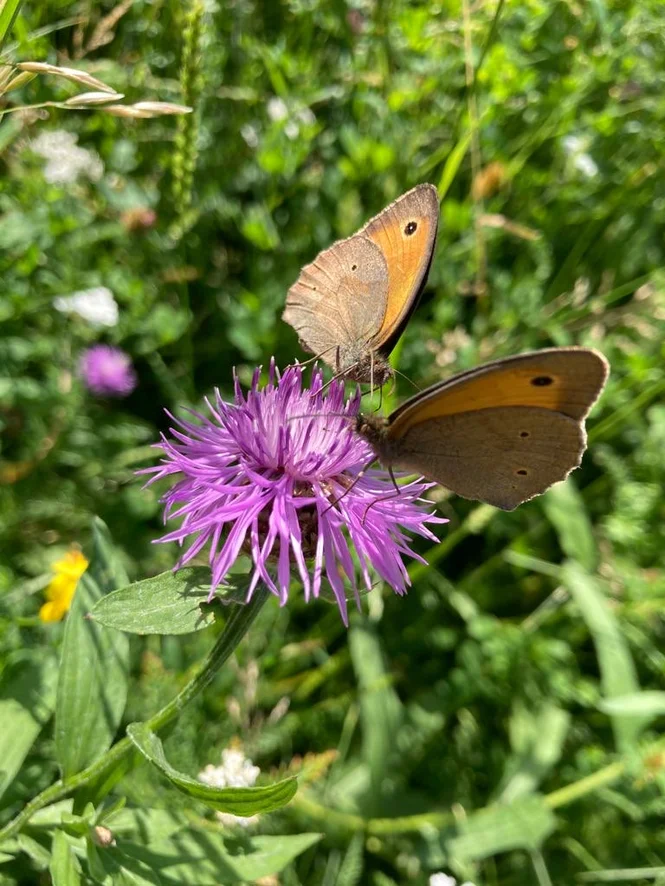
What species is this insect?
Maniola jurtina
